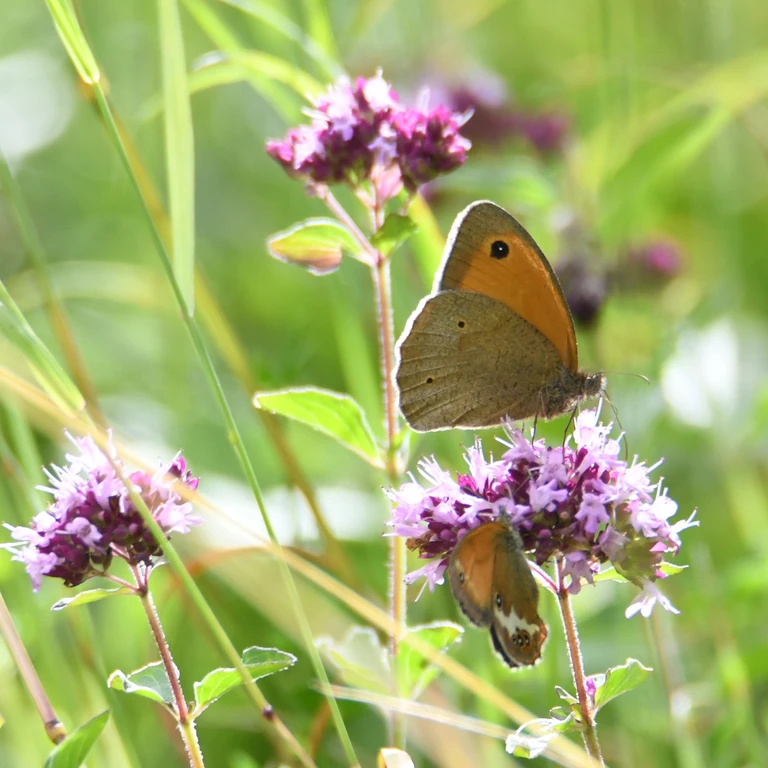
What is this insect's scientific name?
Maniola jurtina
